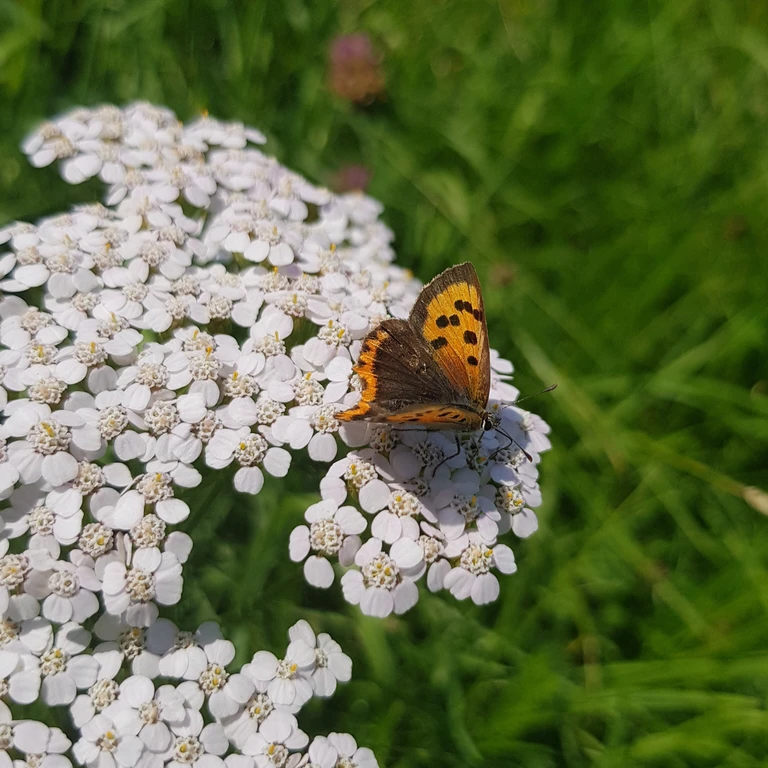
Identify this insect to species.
Lycaena phlaeas
